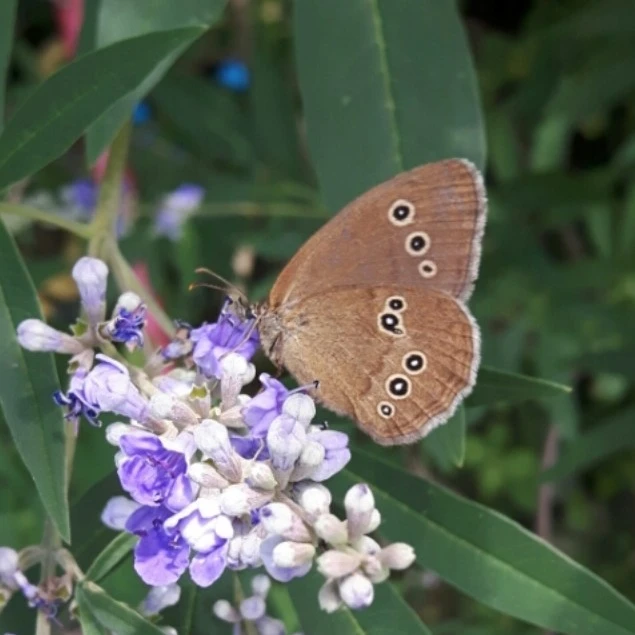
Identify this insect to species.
Aphantopus hyperantus
